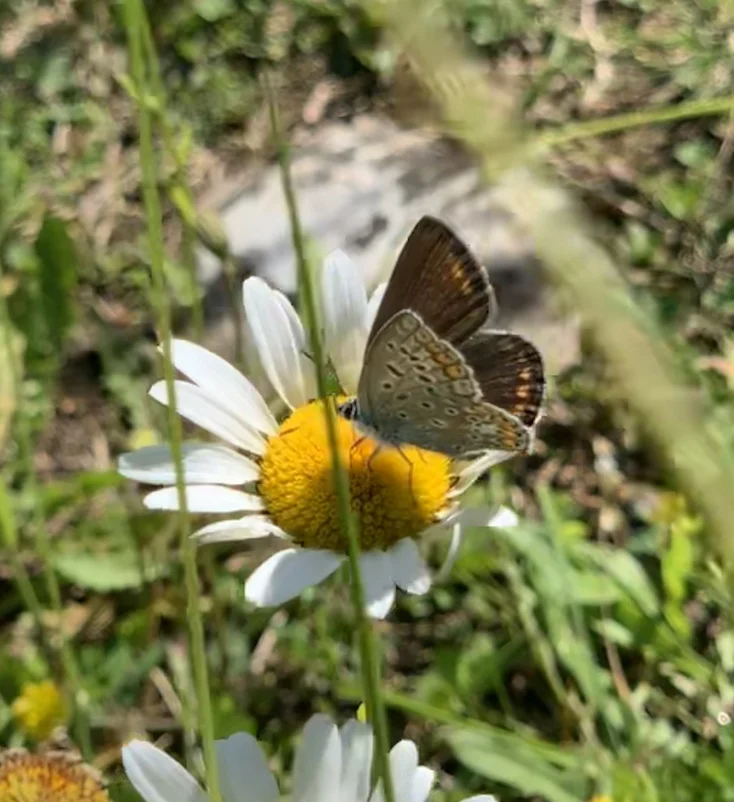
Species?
Polyommatus icarus
